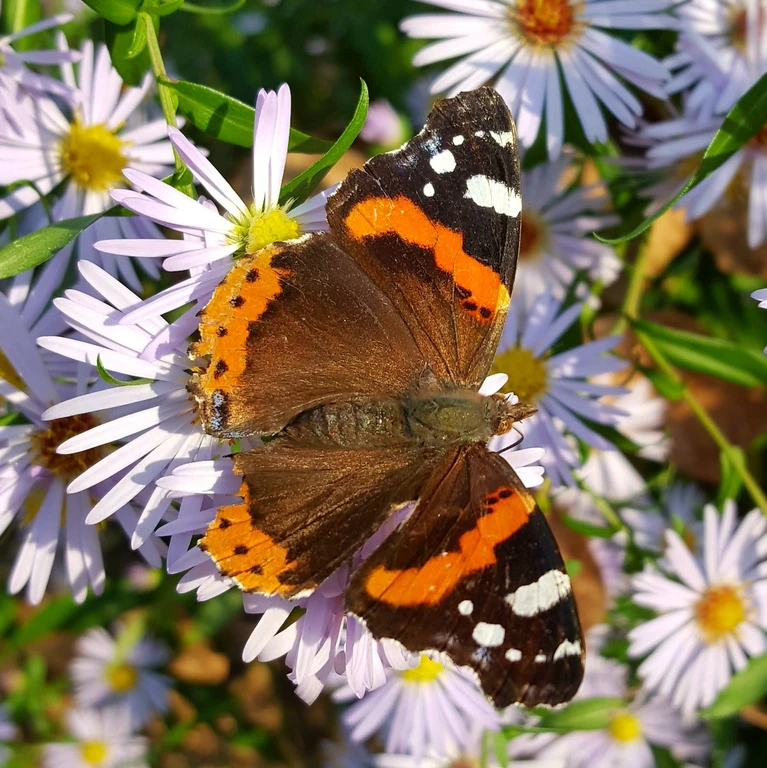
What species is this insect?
Vanessa atalanta
